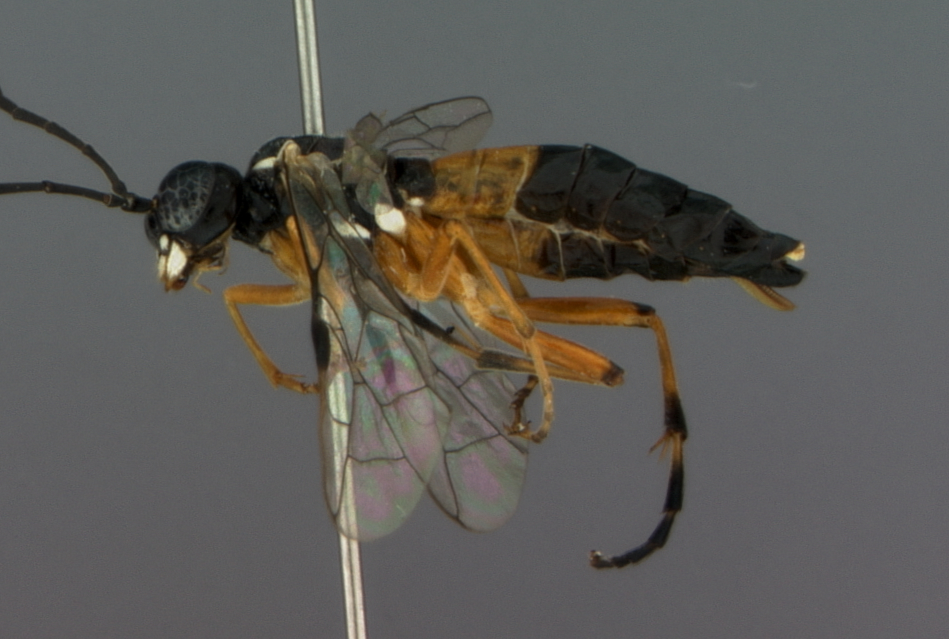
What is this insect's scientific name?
Tenthredo fernowi
